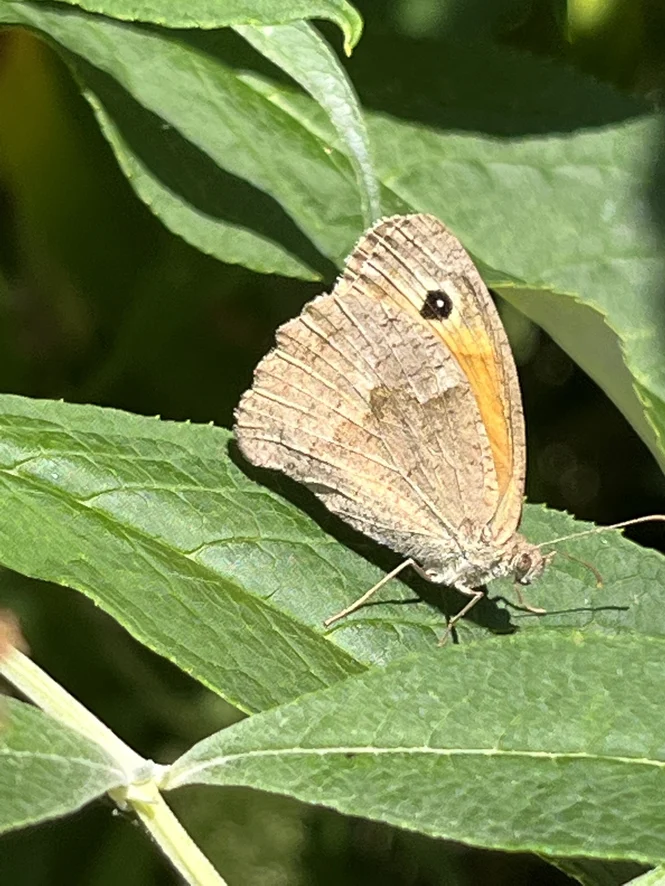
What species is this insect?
Maniola jurtina
